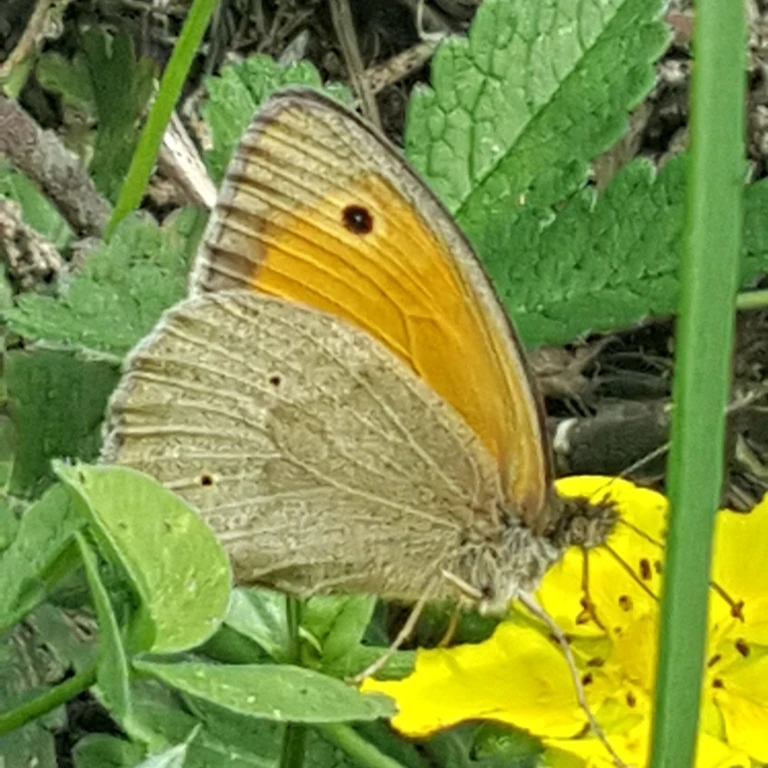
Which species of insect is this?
Maniola jurtina
